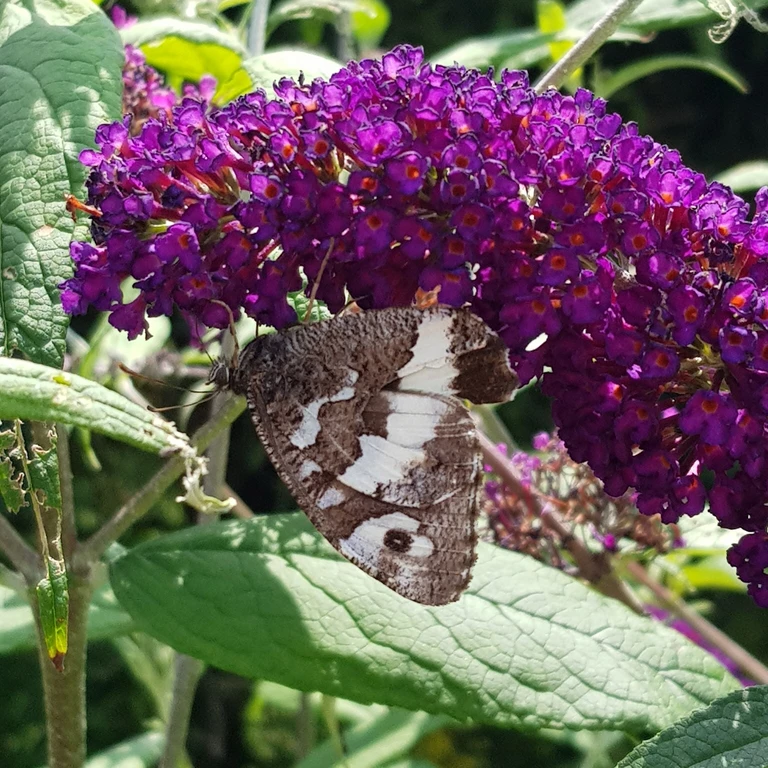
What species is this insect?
Brintesia circe
